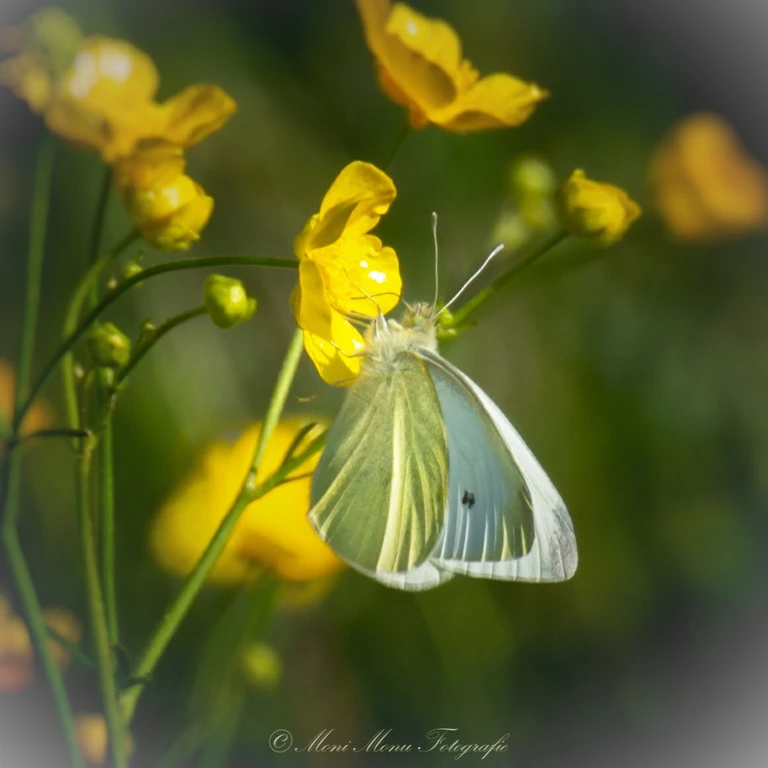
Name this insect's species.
Pieris rapae
